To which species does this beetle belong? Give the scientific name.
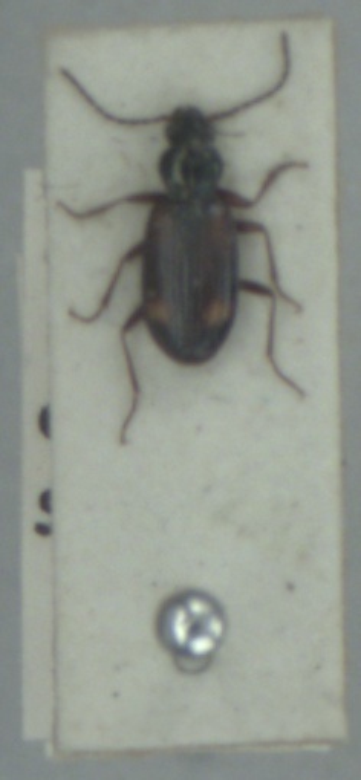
Bembidion saxatile
